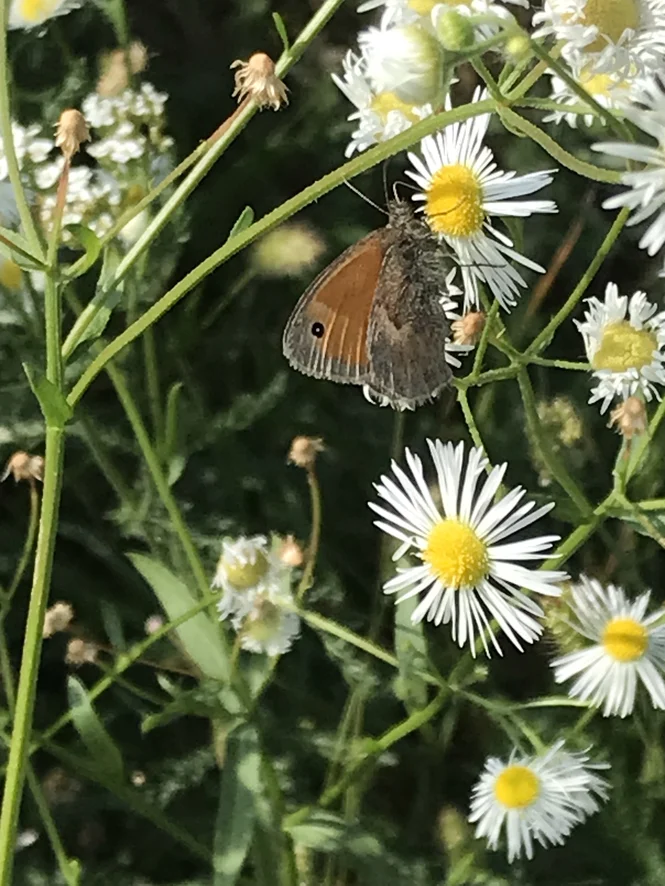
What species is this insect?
Coenonympha pamphilus
